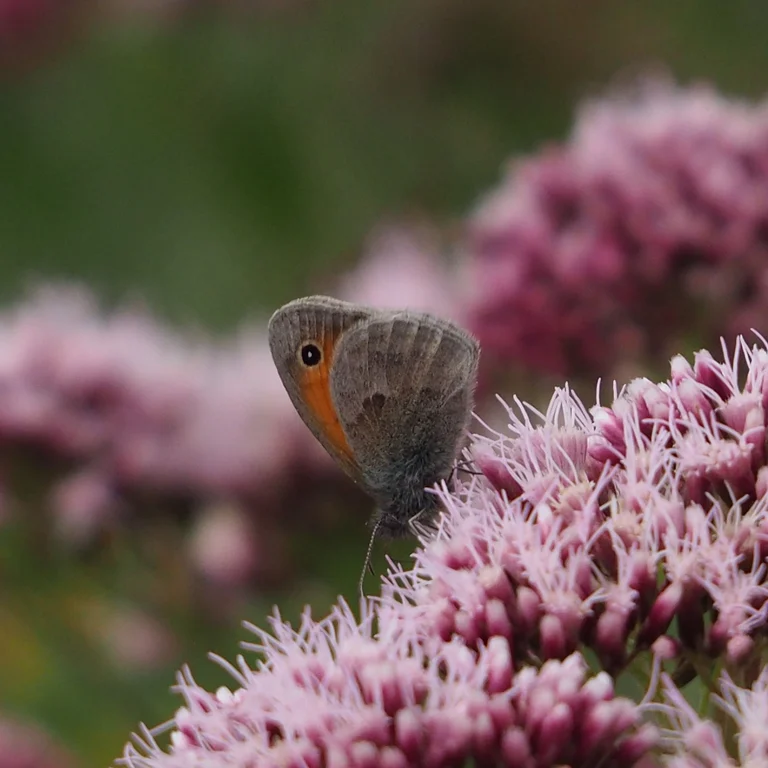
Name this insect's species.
Coenonympha pamphilus
